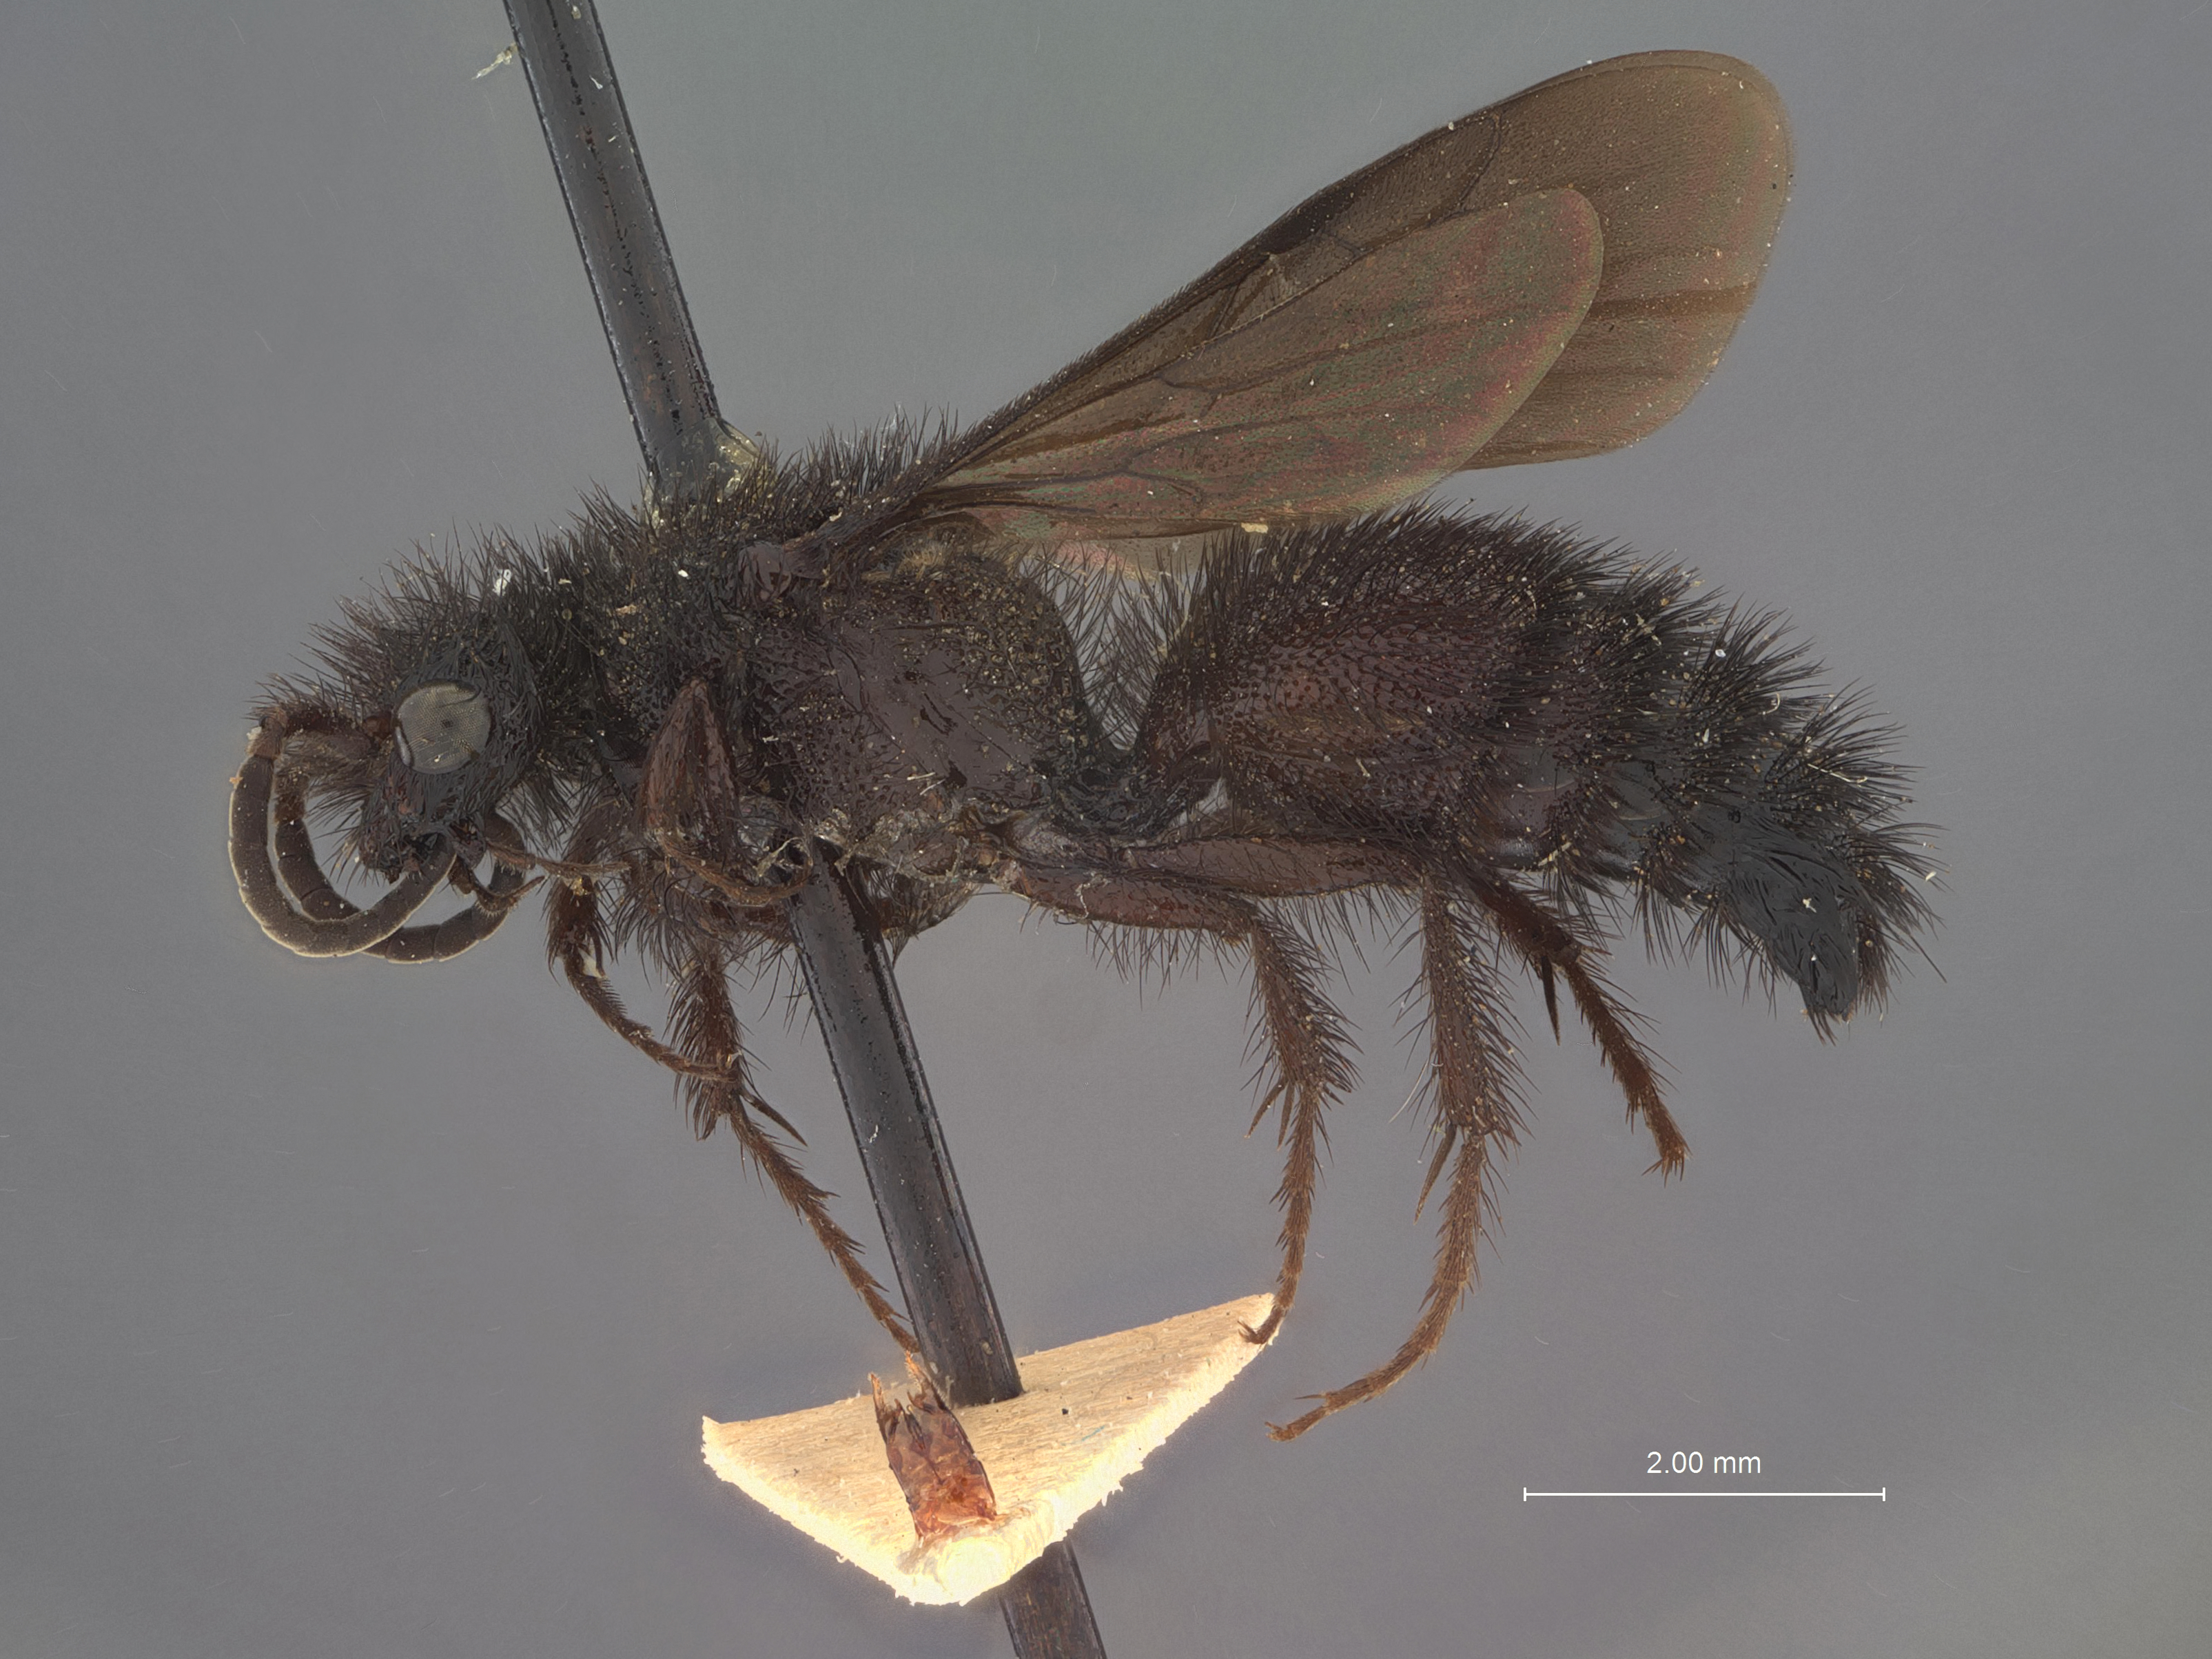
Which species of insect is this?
Sphaeropthalma anthracina
